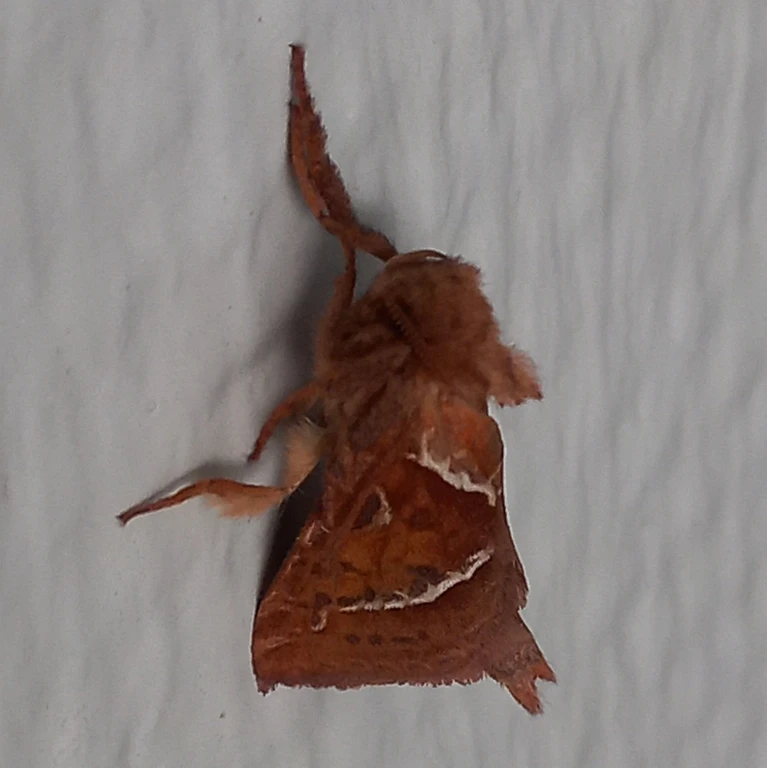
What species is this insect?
Triodia sylvina
